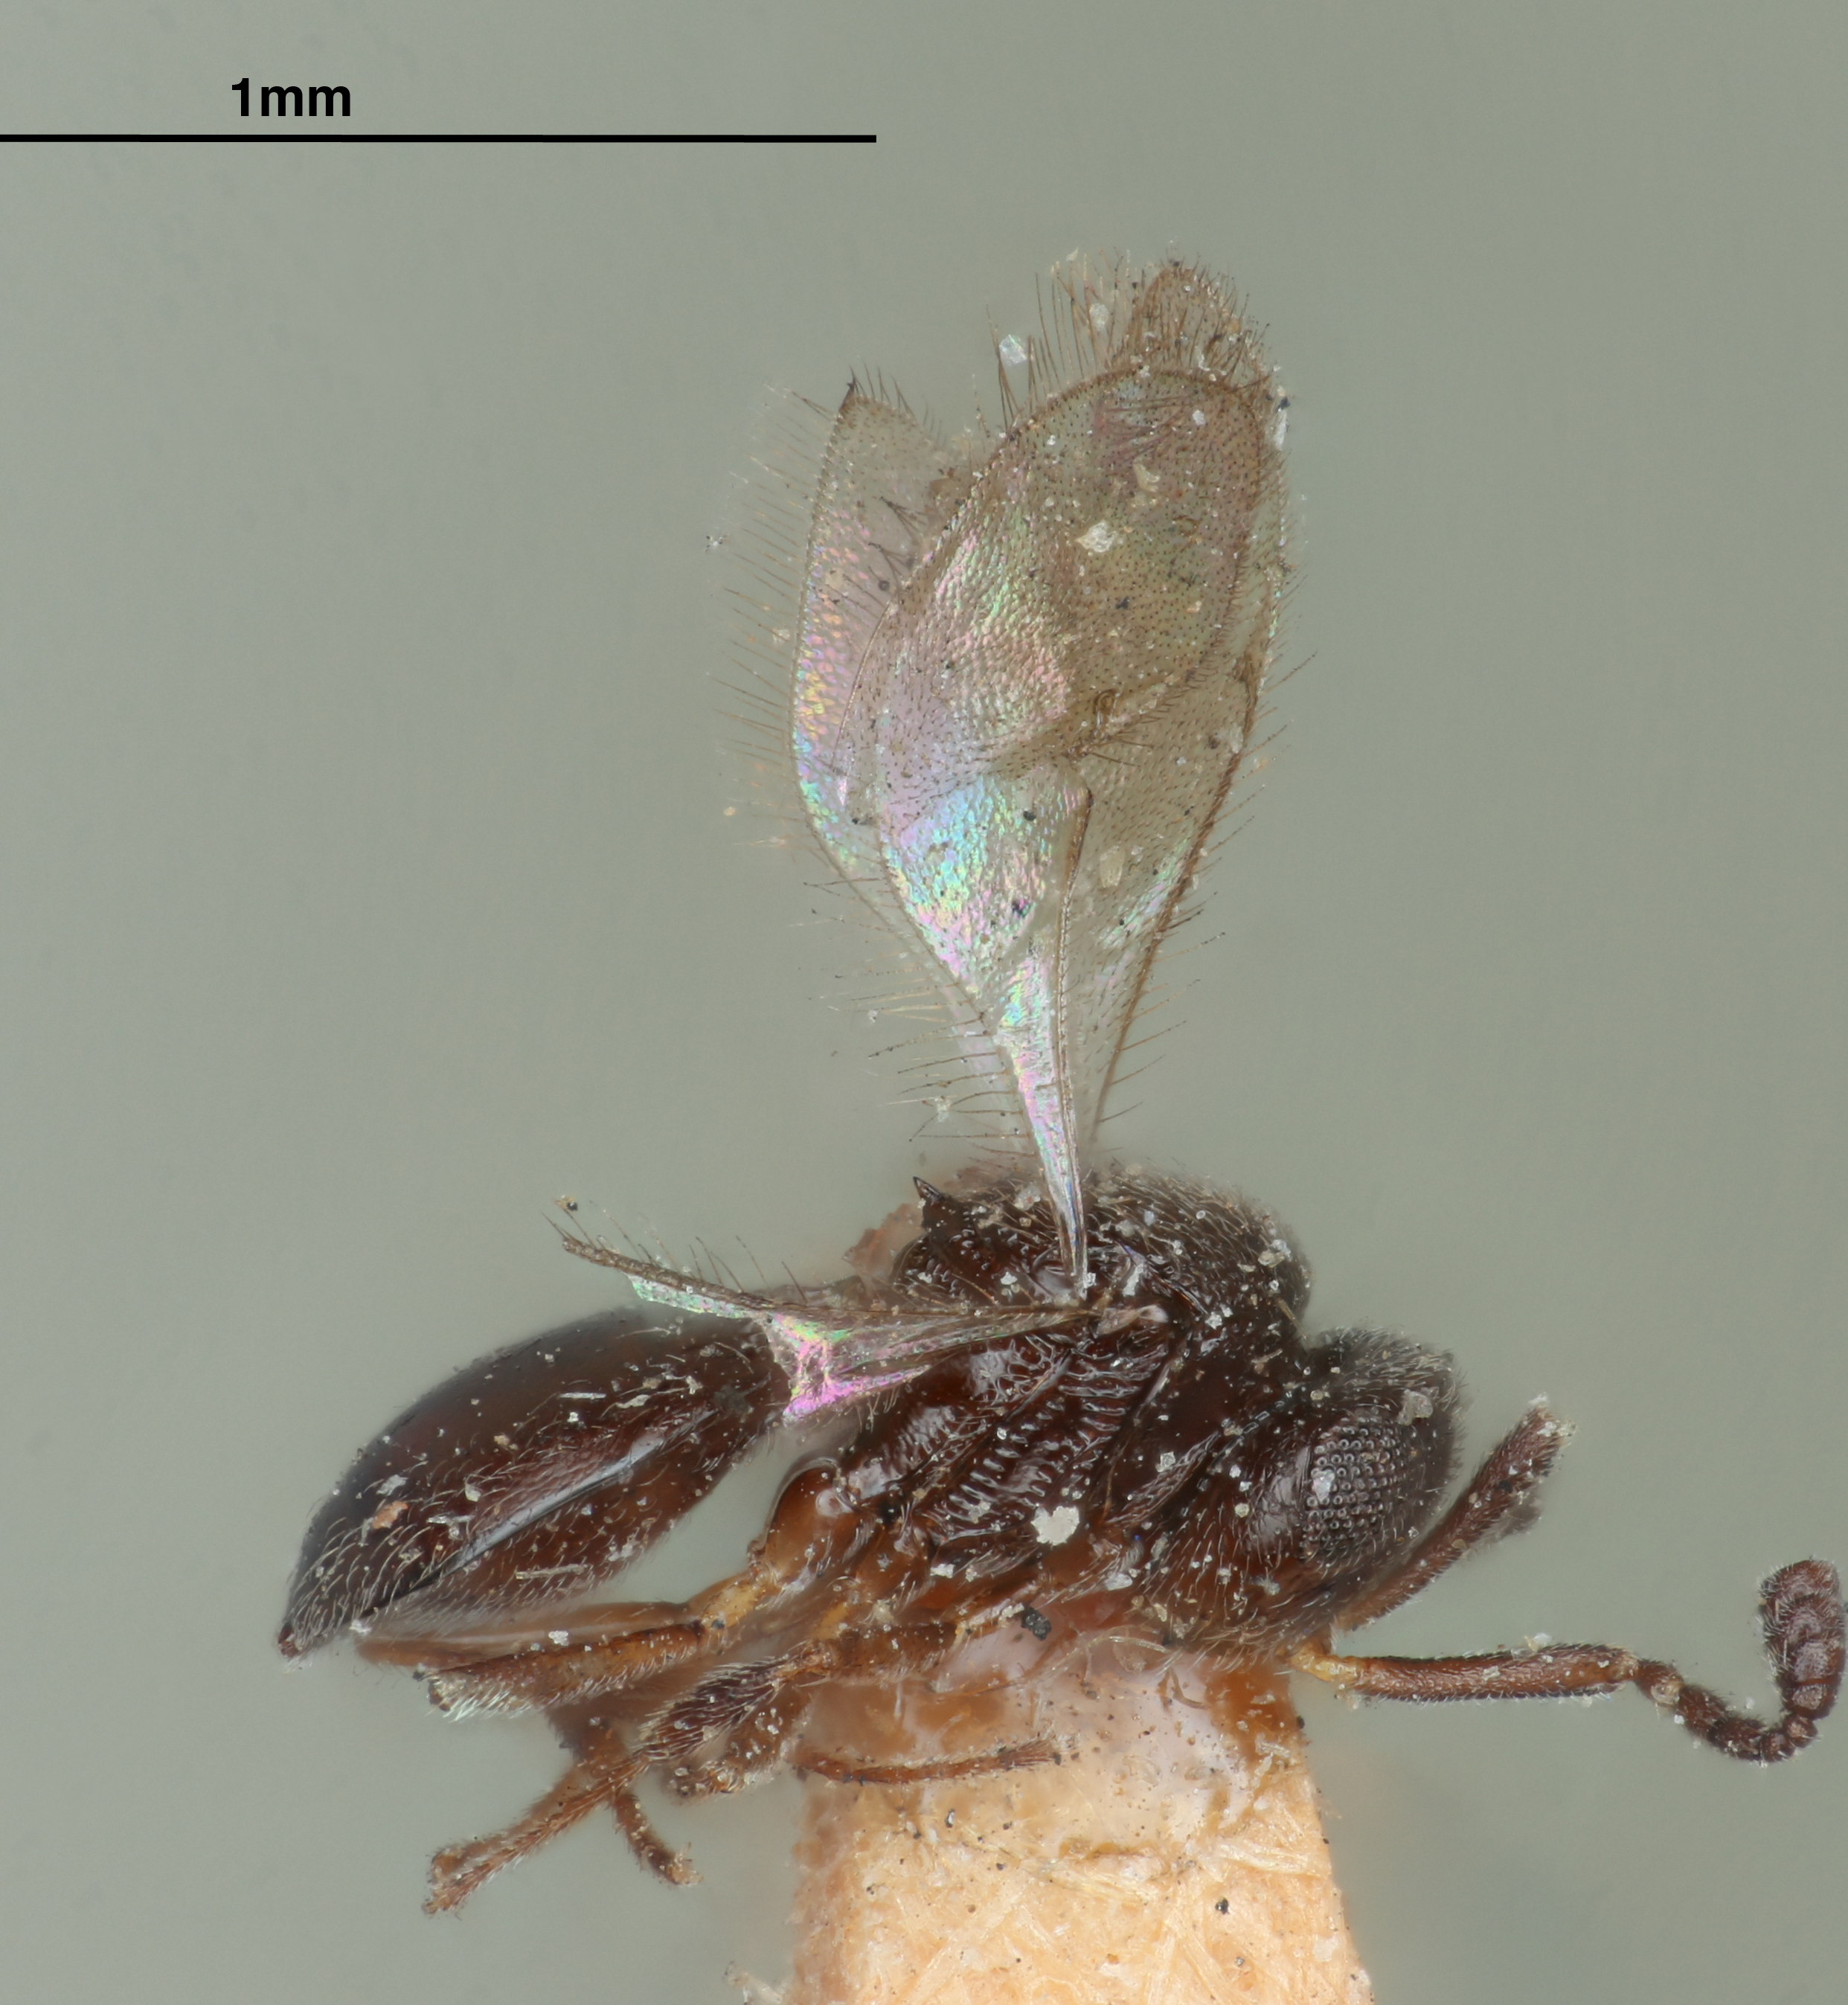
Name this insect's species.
Trimorus nigrobrunneus
